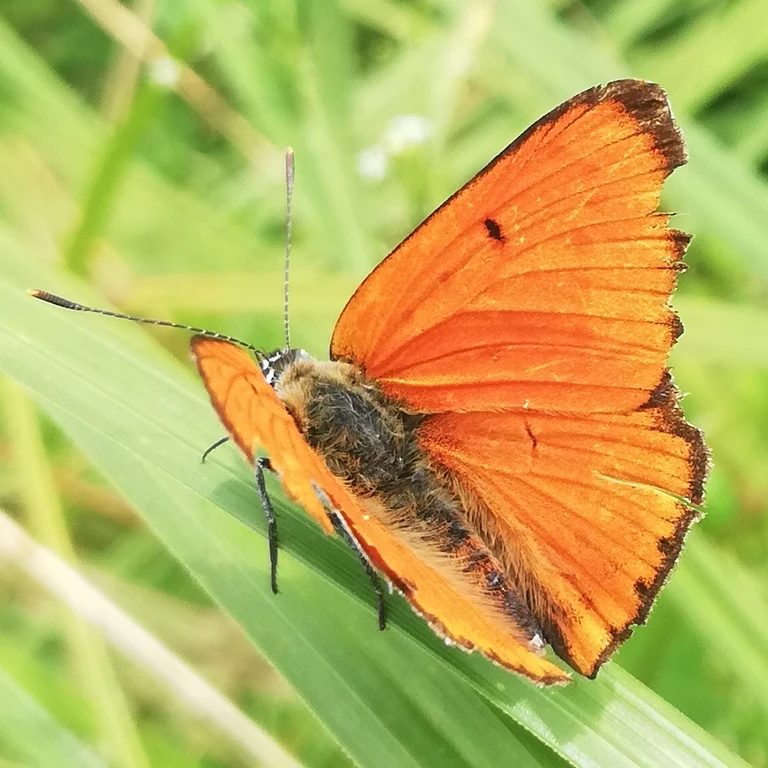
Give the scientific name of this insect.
Lycaena dispar
